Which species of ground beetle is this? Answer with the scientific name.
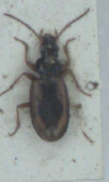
Bembidion maritimum
